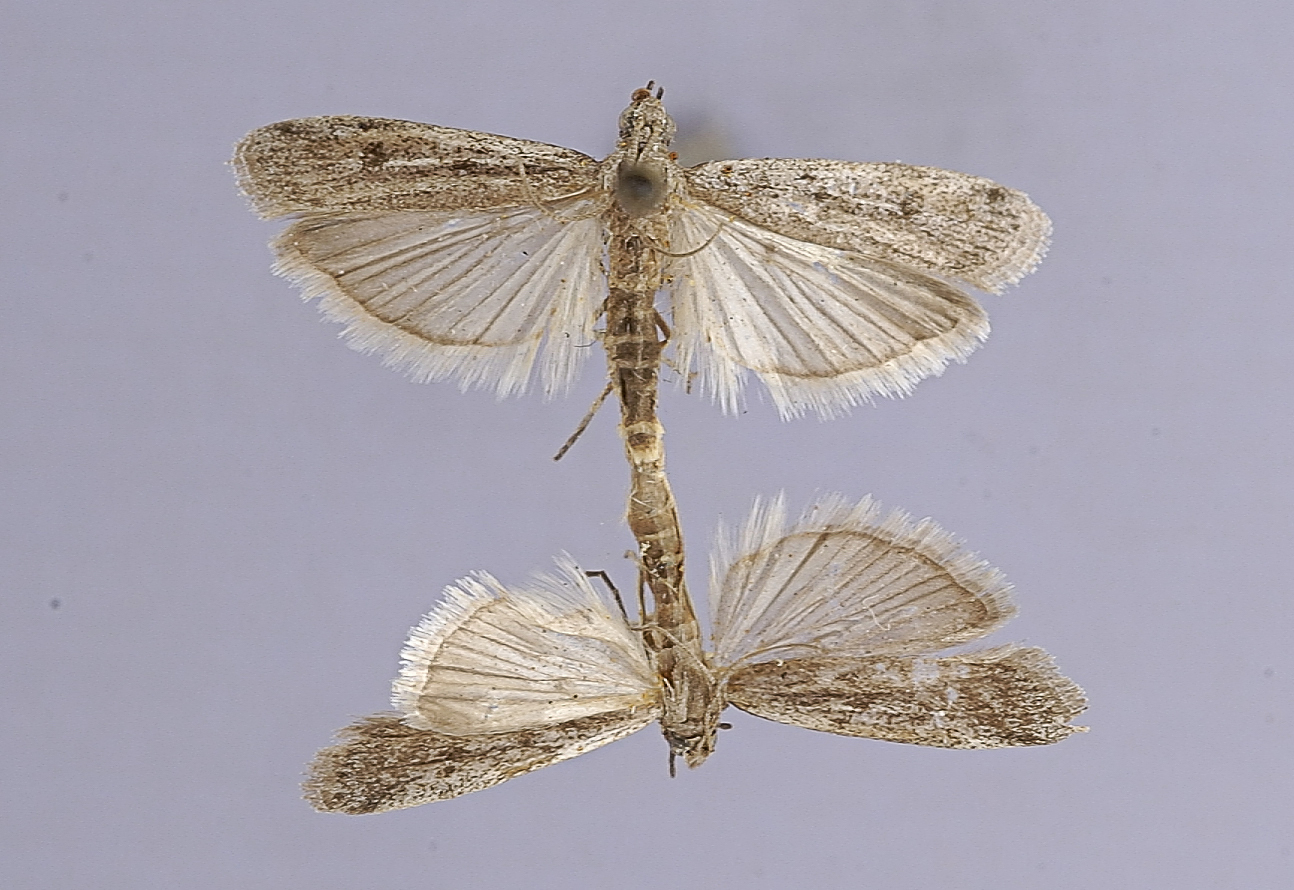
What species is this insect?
Homoeosoma reliquellum
